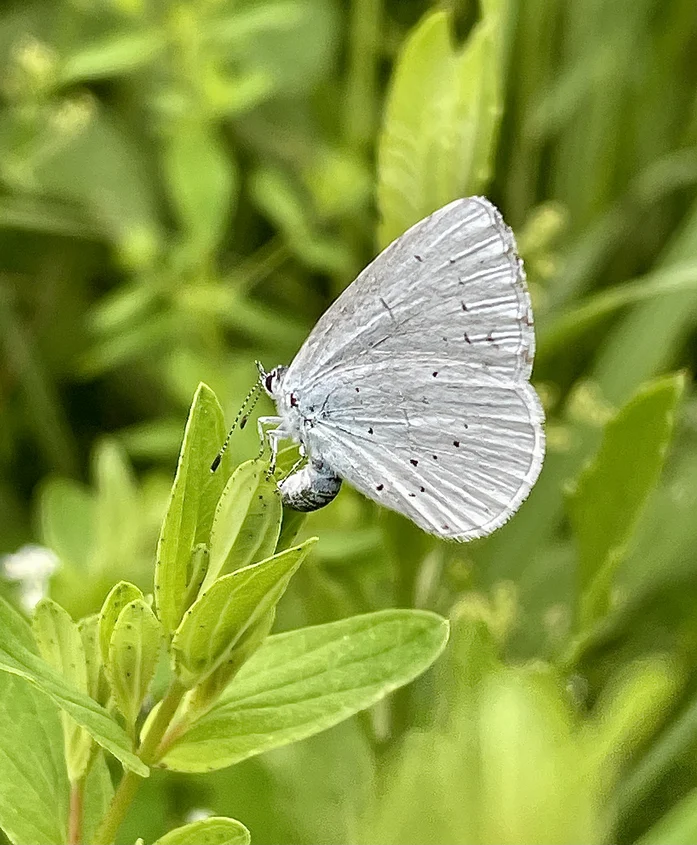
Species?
Celastrina argiolus
